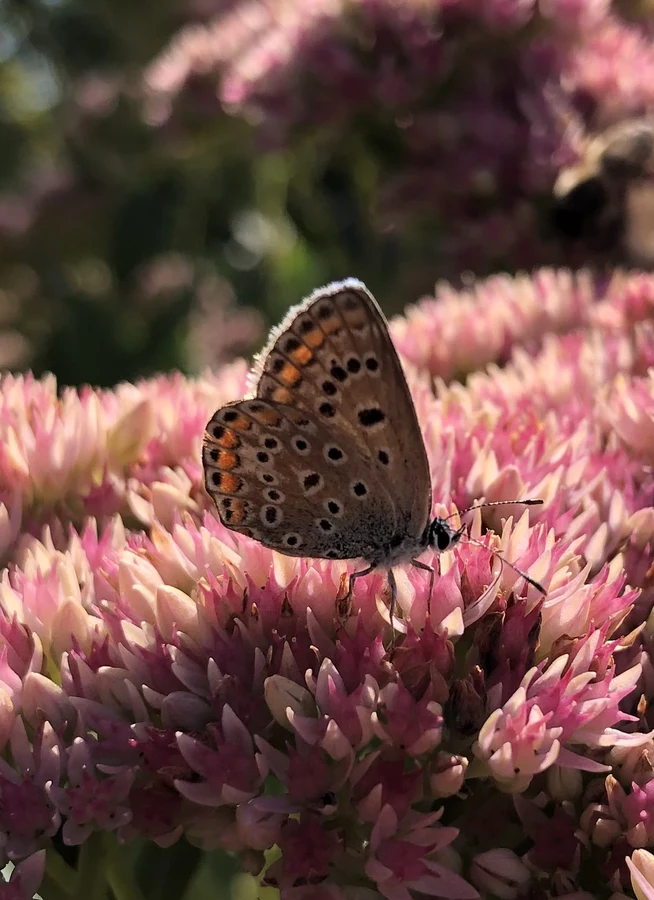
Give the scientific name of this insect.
Polyommatus icarus
